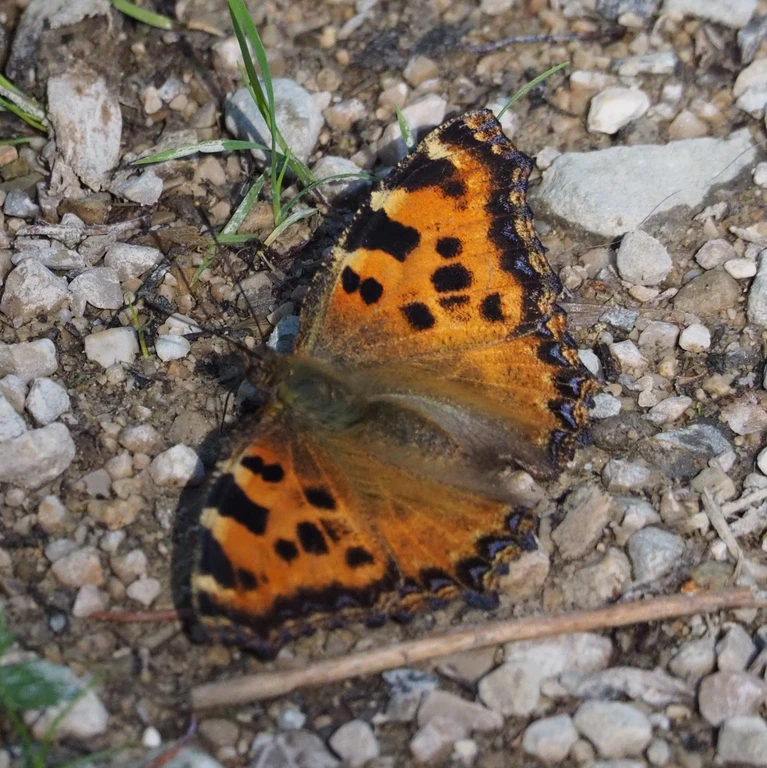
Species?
Nymphalis polychloros
